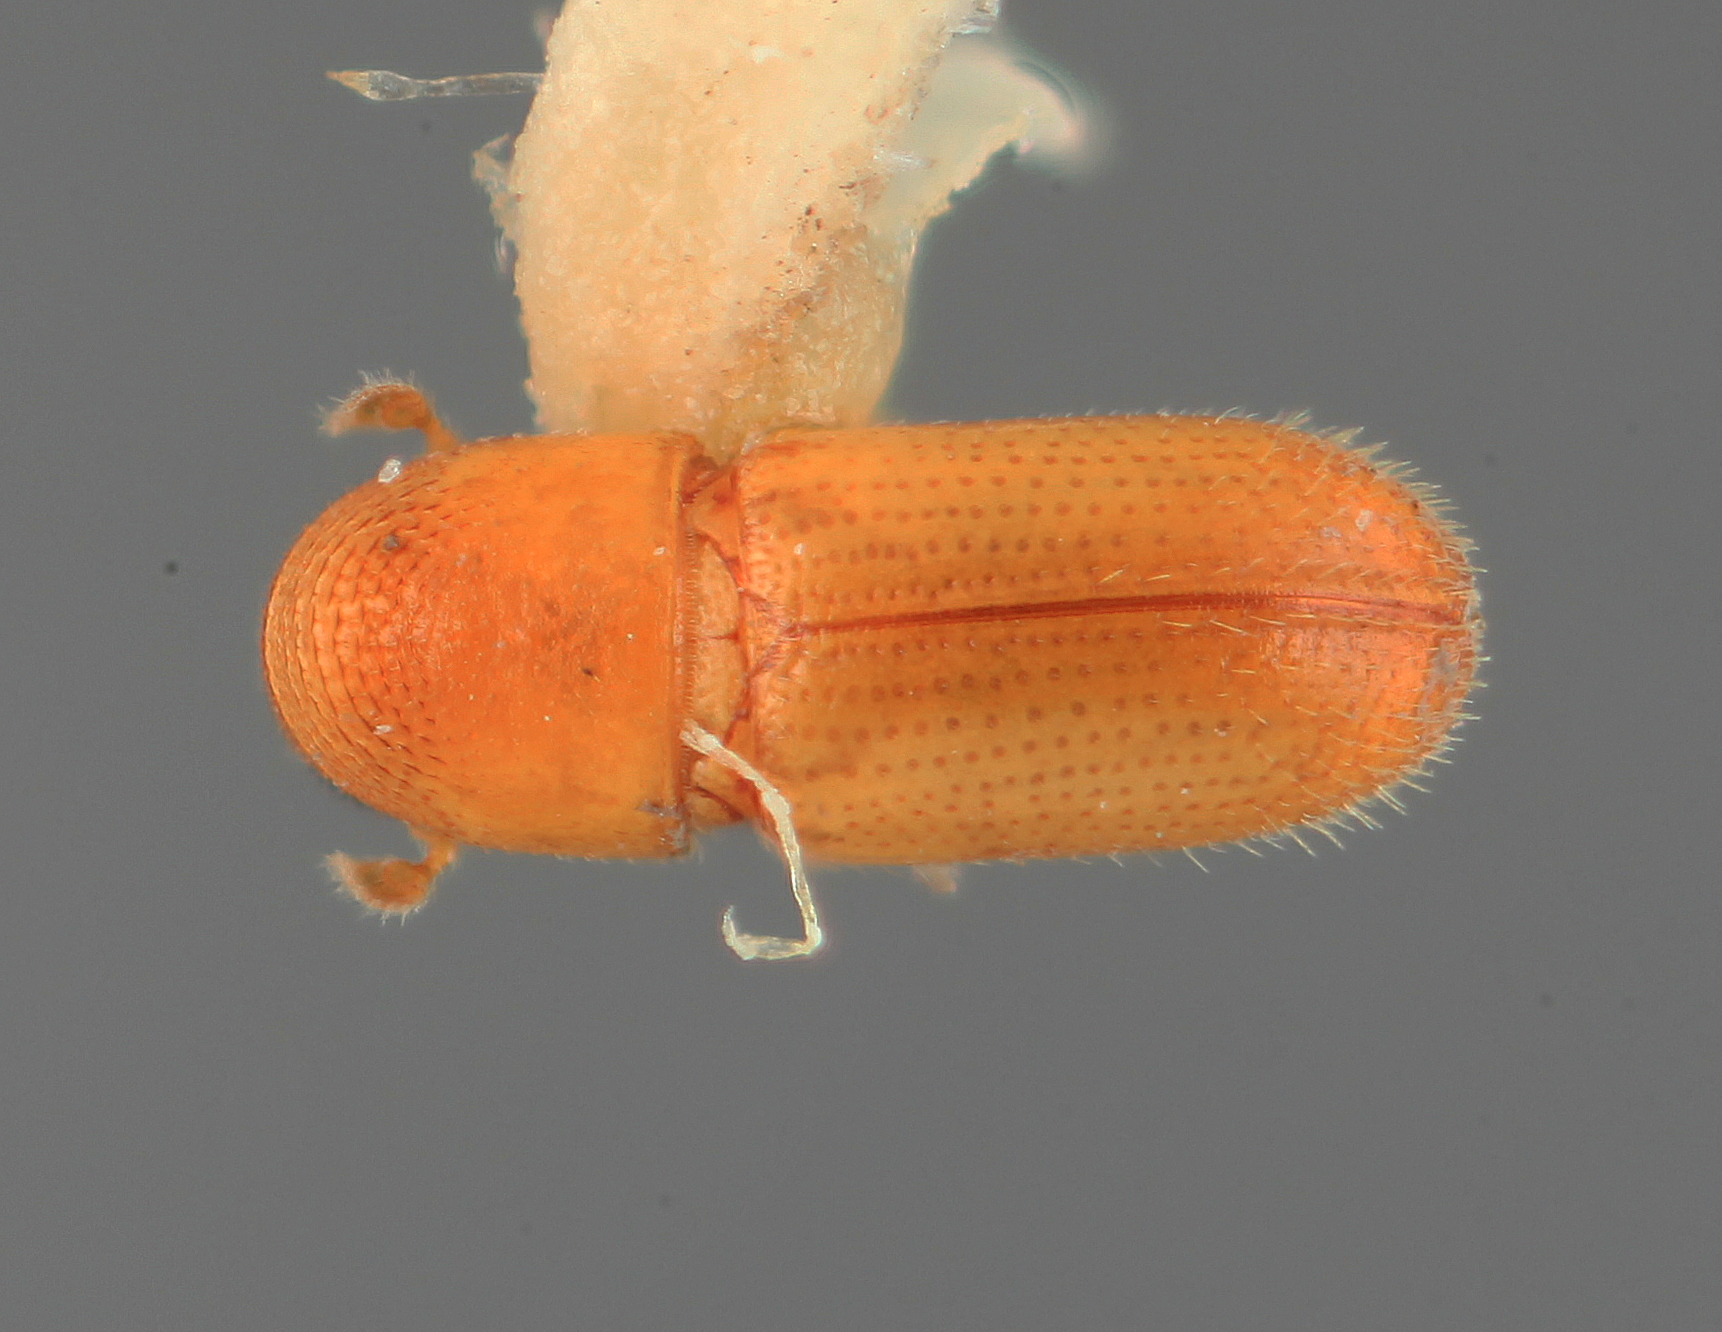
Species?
Araptus cuspidus
